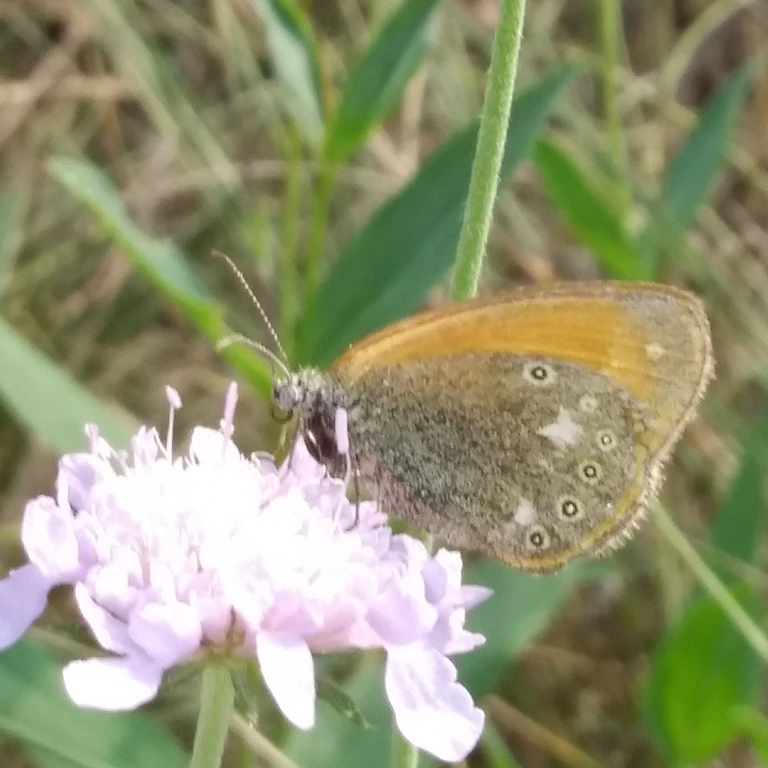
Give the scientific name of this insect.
Coenonympha glycerion (also Coenonympha iphis)
